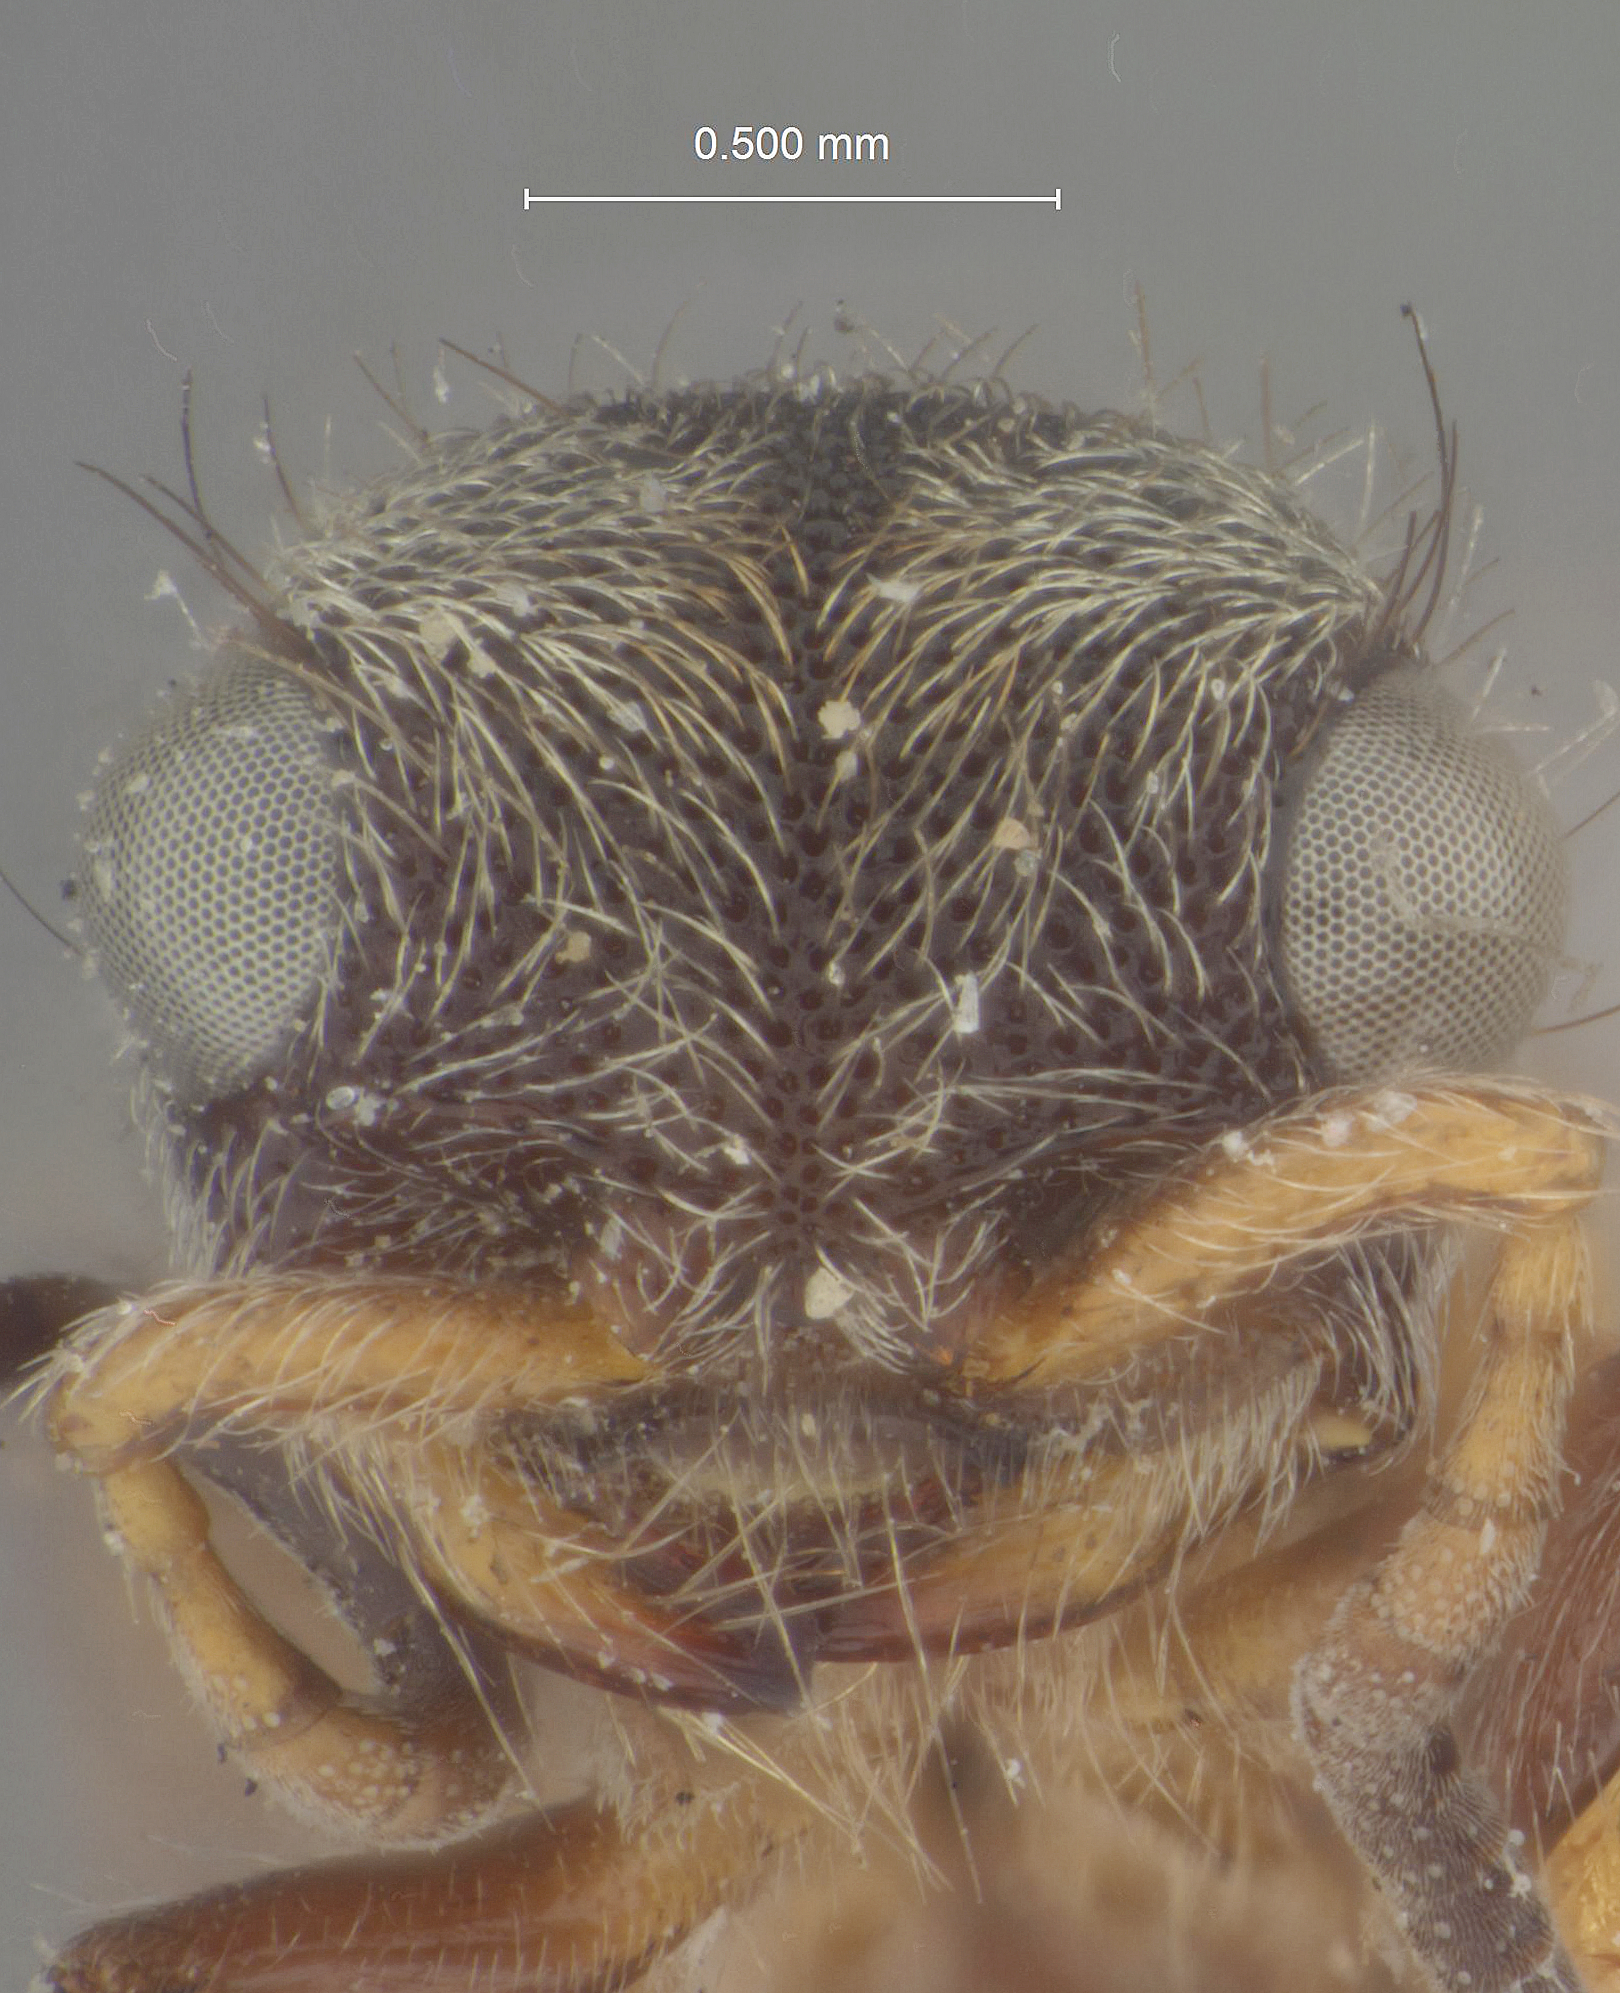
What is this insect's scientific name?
Darditilla bachmanni
